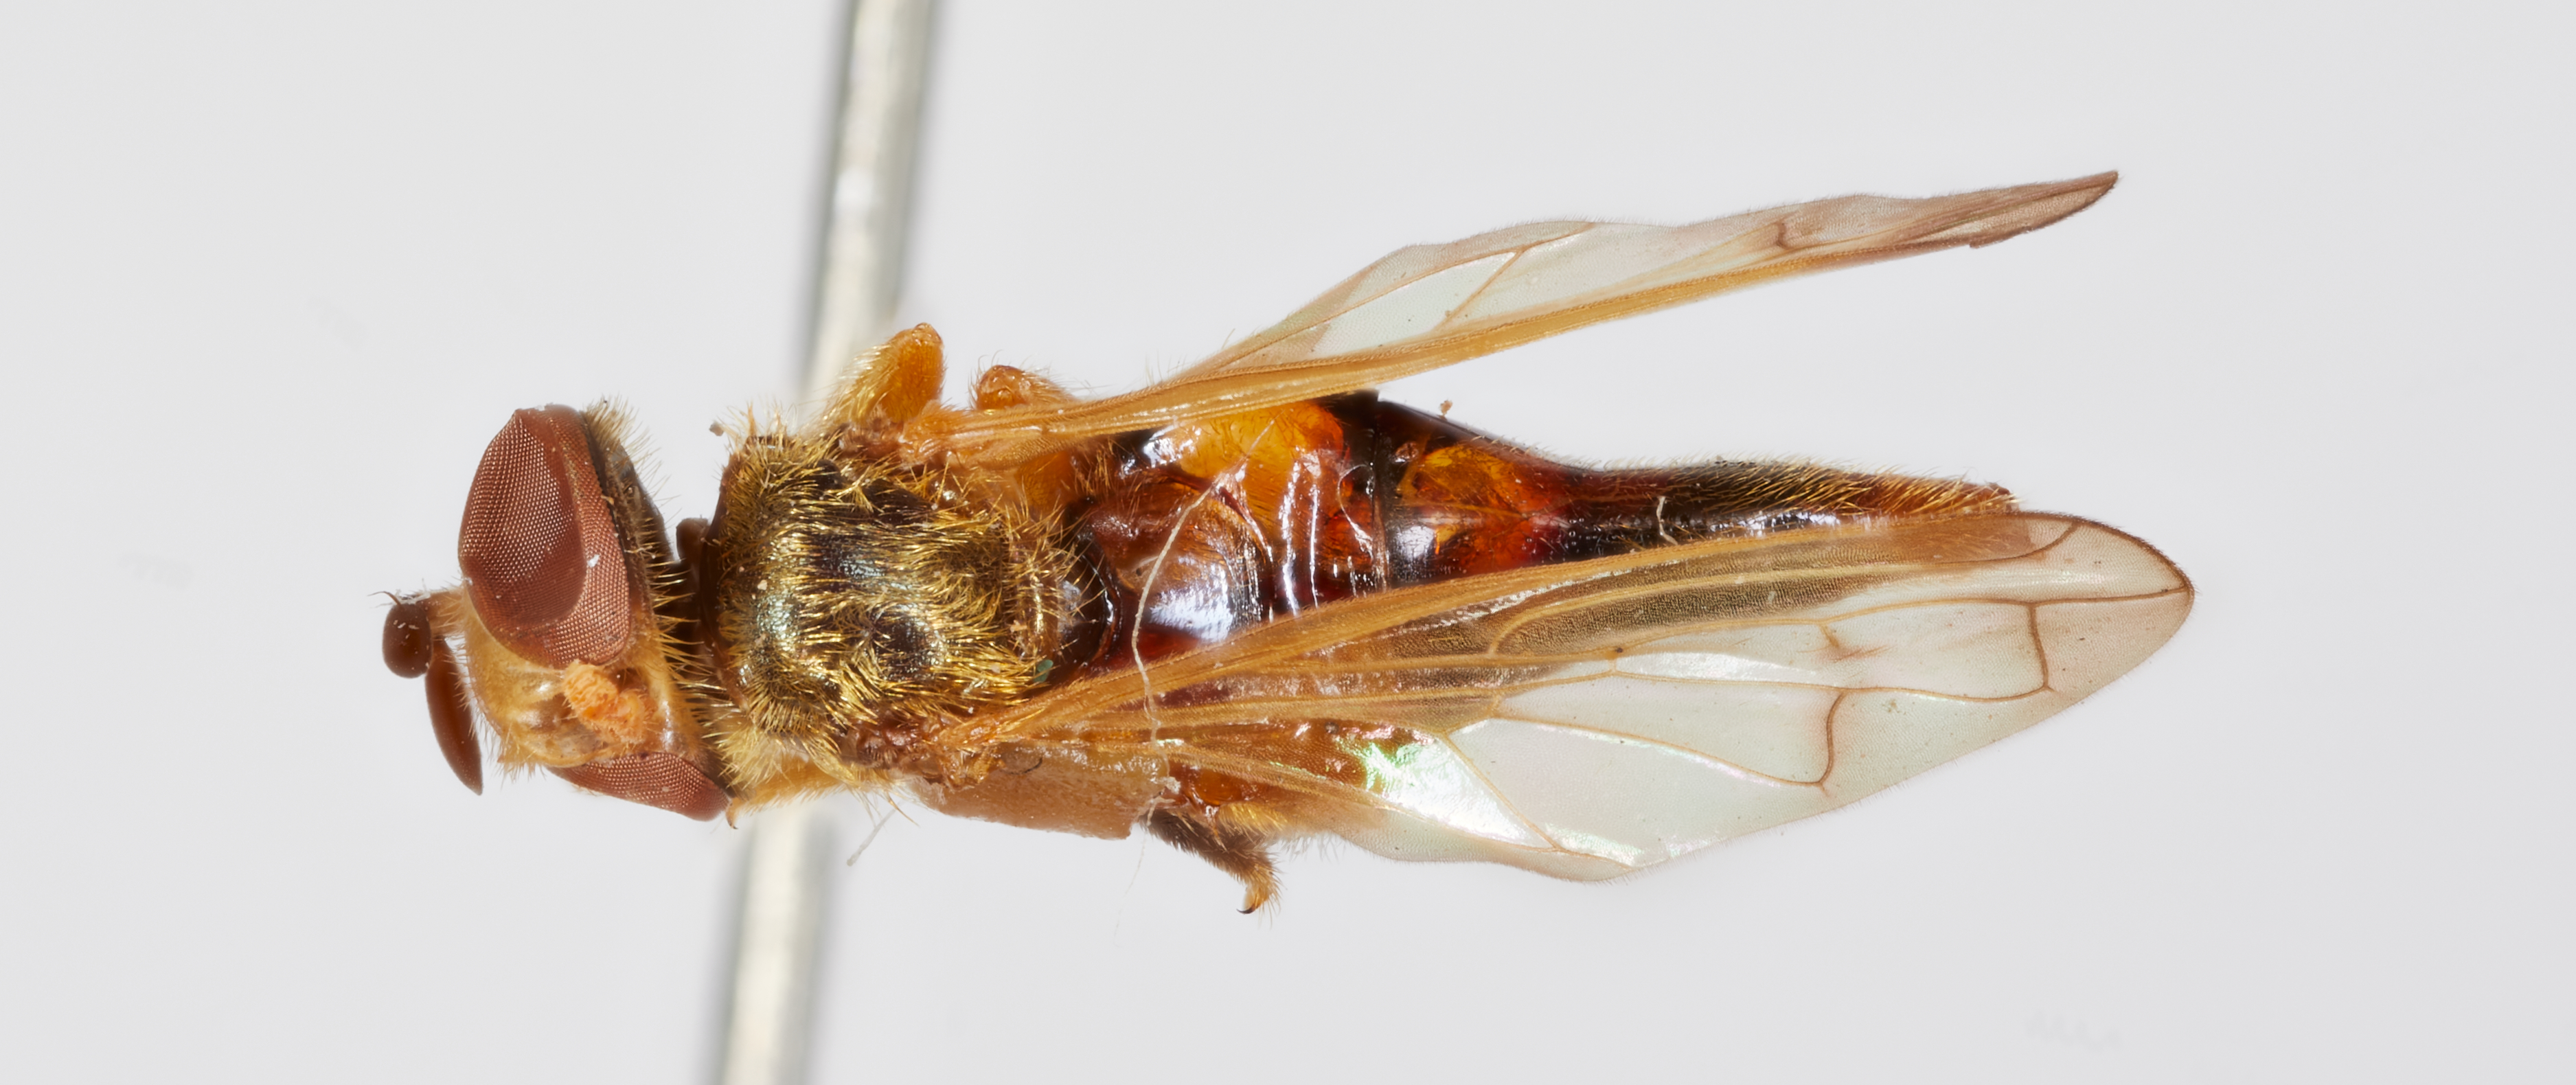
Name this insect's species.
Microdon micromidas
